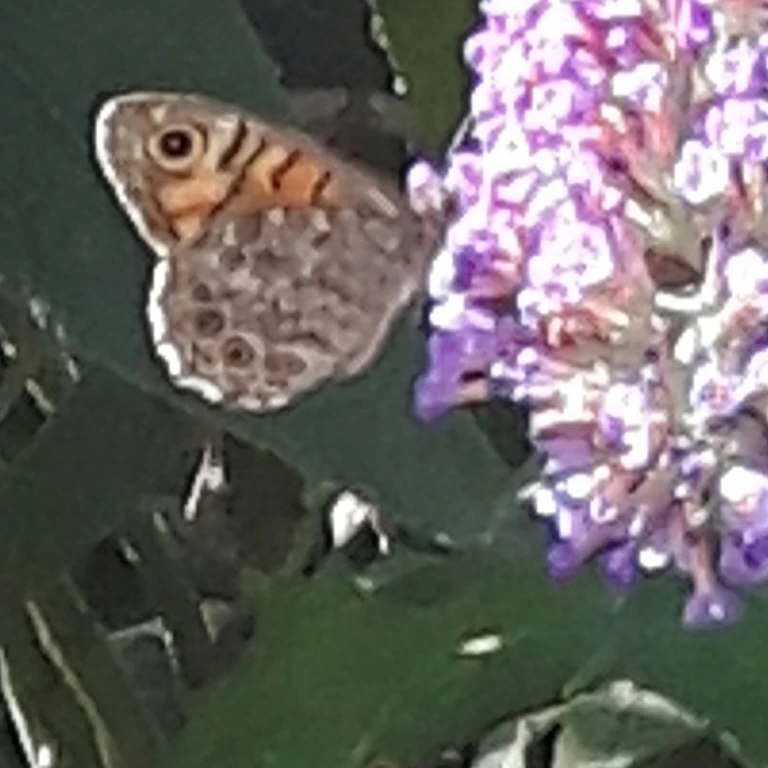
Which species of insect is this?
Lasiommata megera (also Pararge megera)
